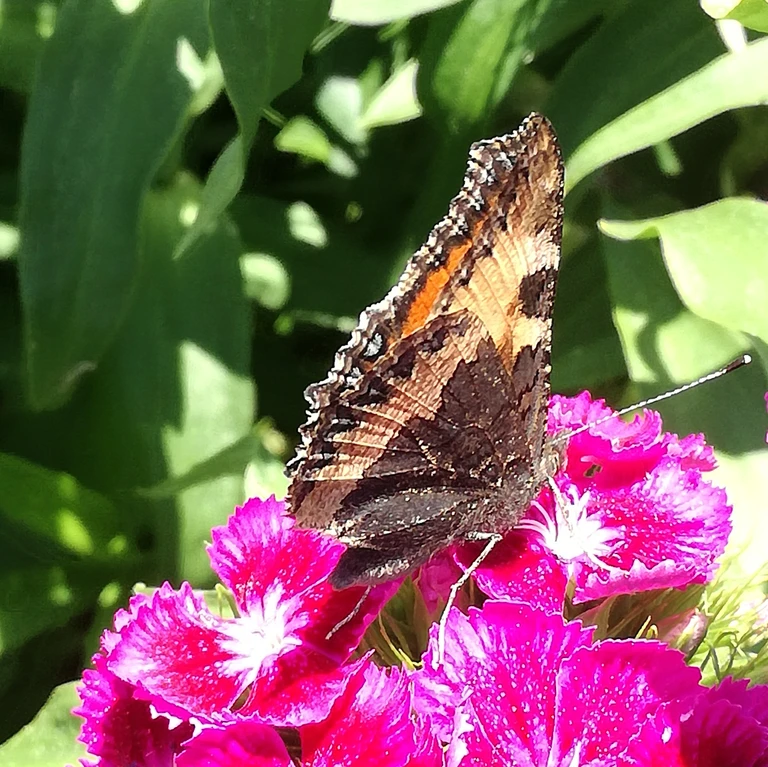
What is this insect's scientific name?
Aglais urticae
